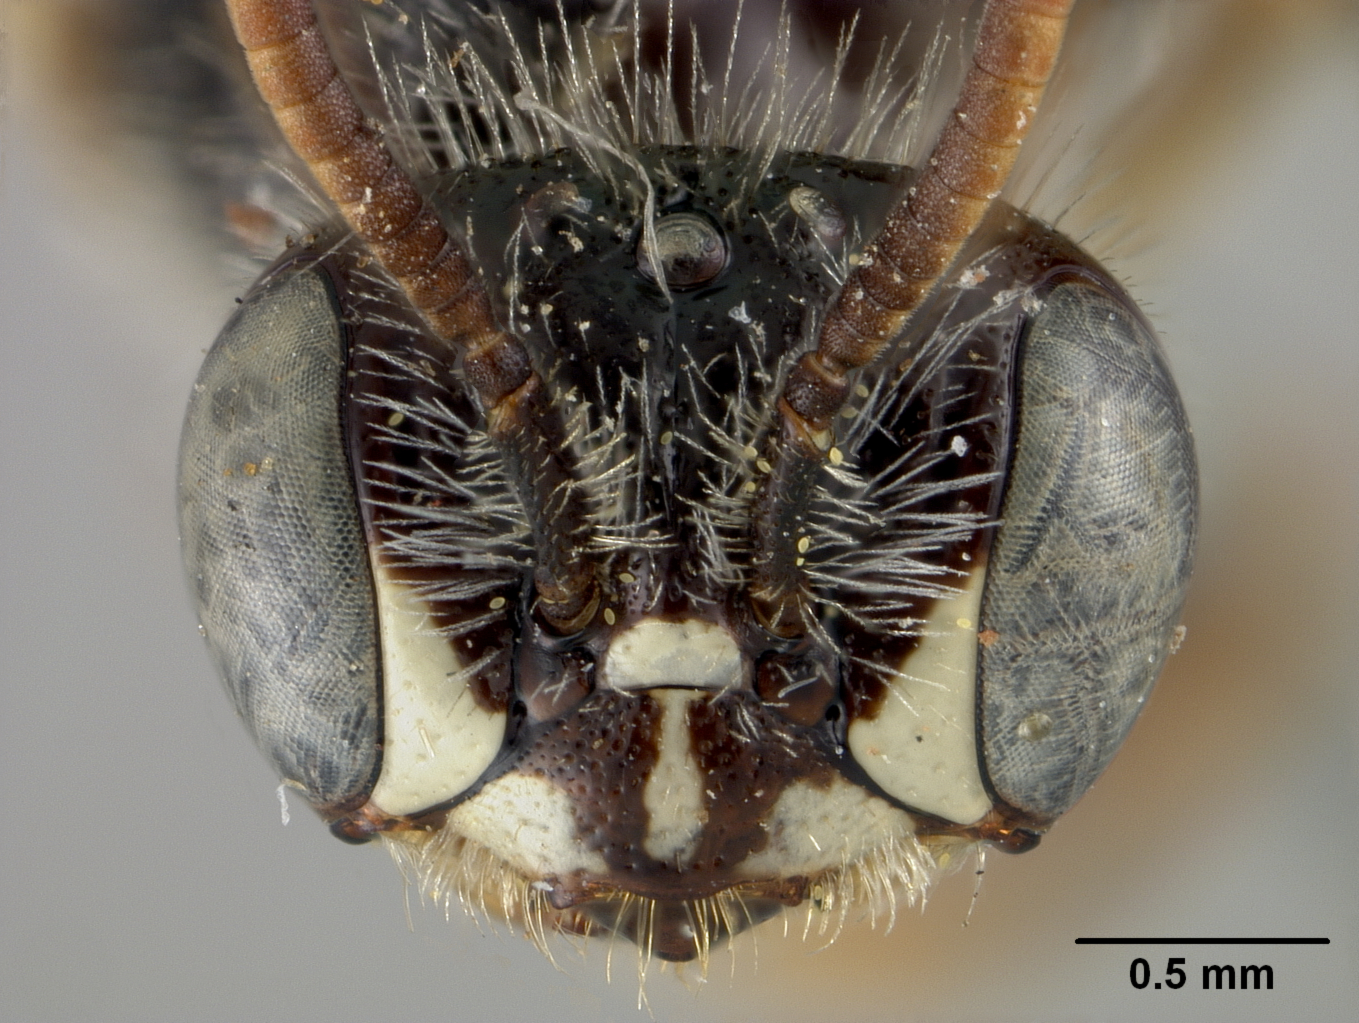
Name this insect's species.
Calliopsis australior
